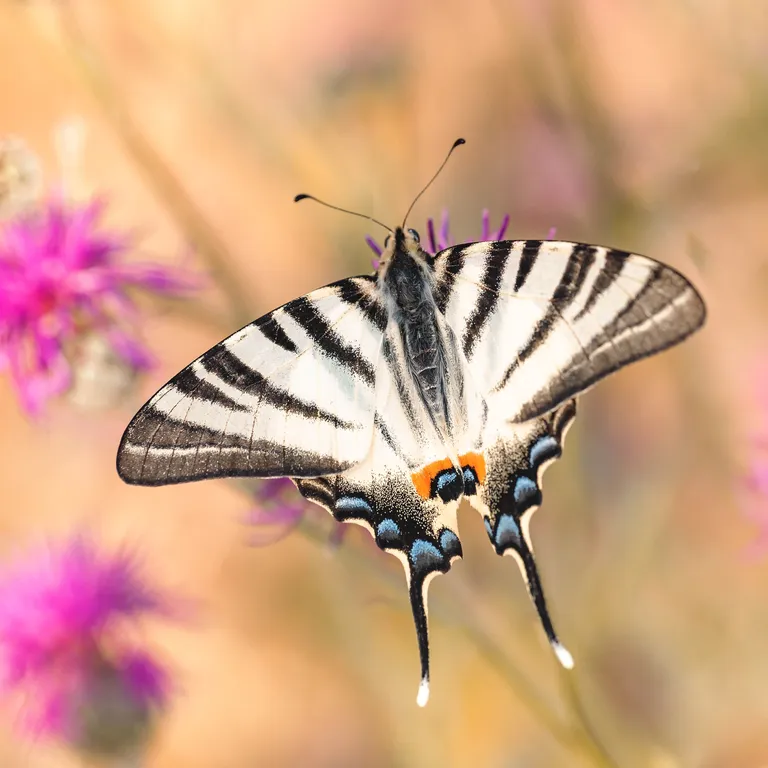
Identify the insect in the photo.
Iphiclides podalirius
